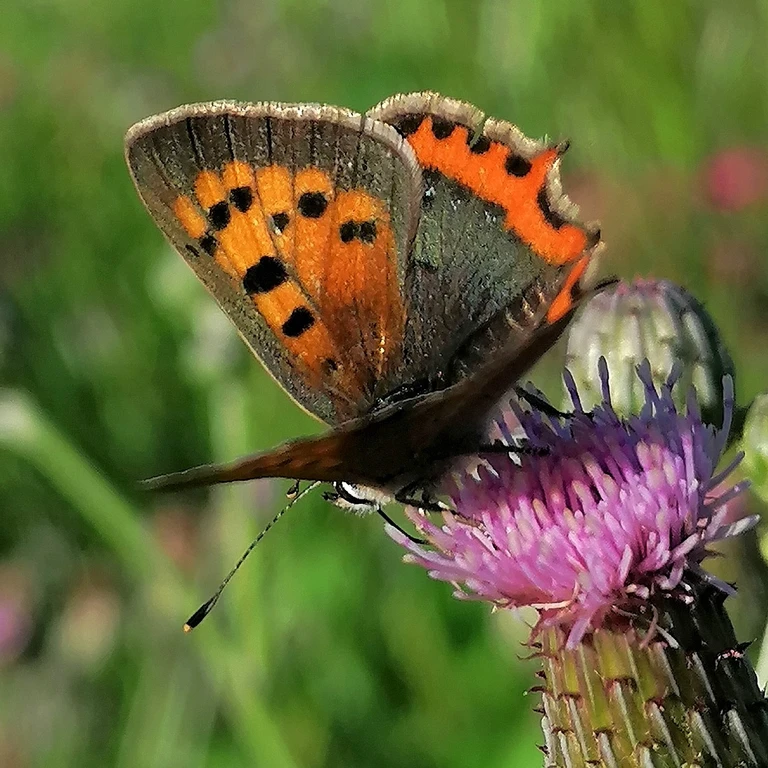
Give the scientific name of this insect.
Lycaena phlaeas
